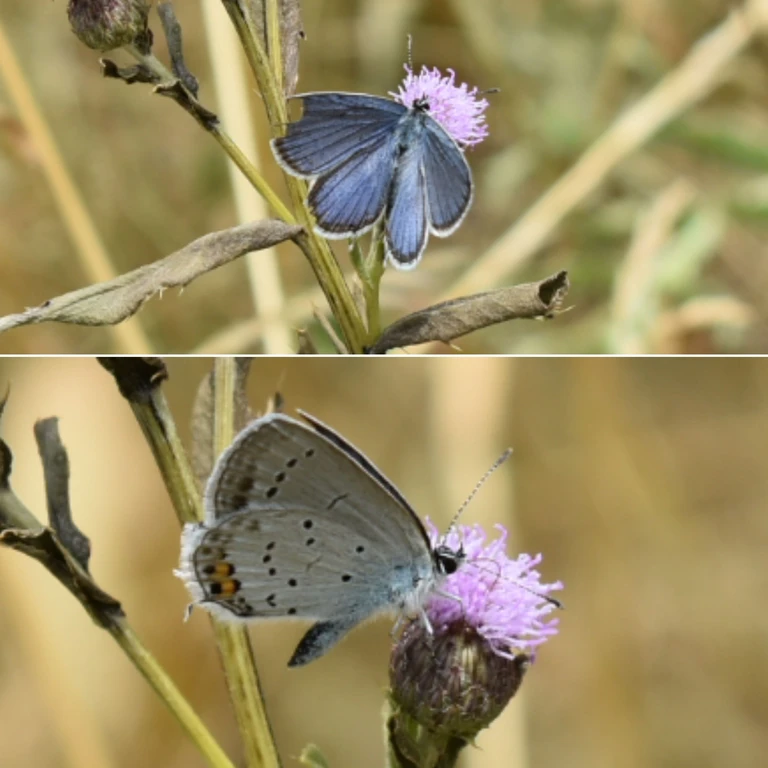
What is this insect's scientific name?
Cupido argiades (also Elkalyce argiades)
